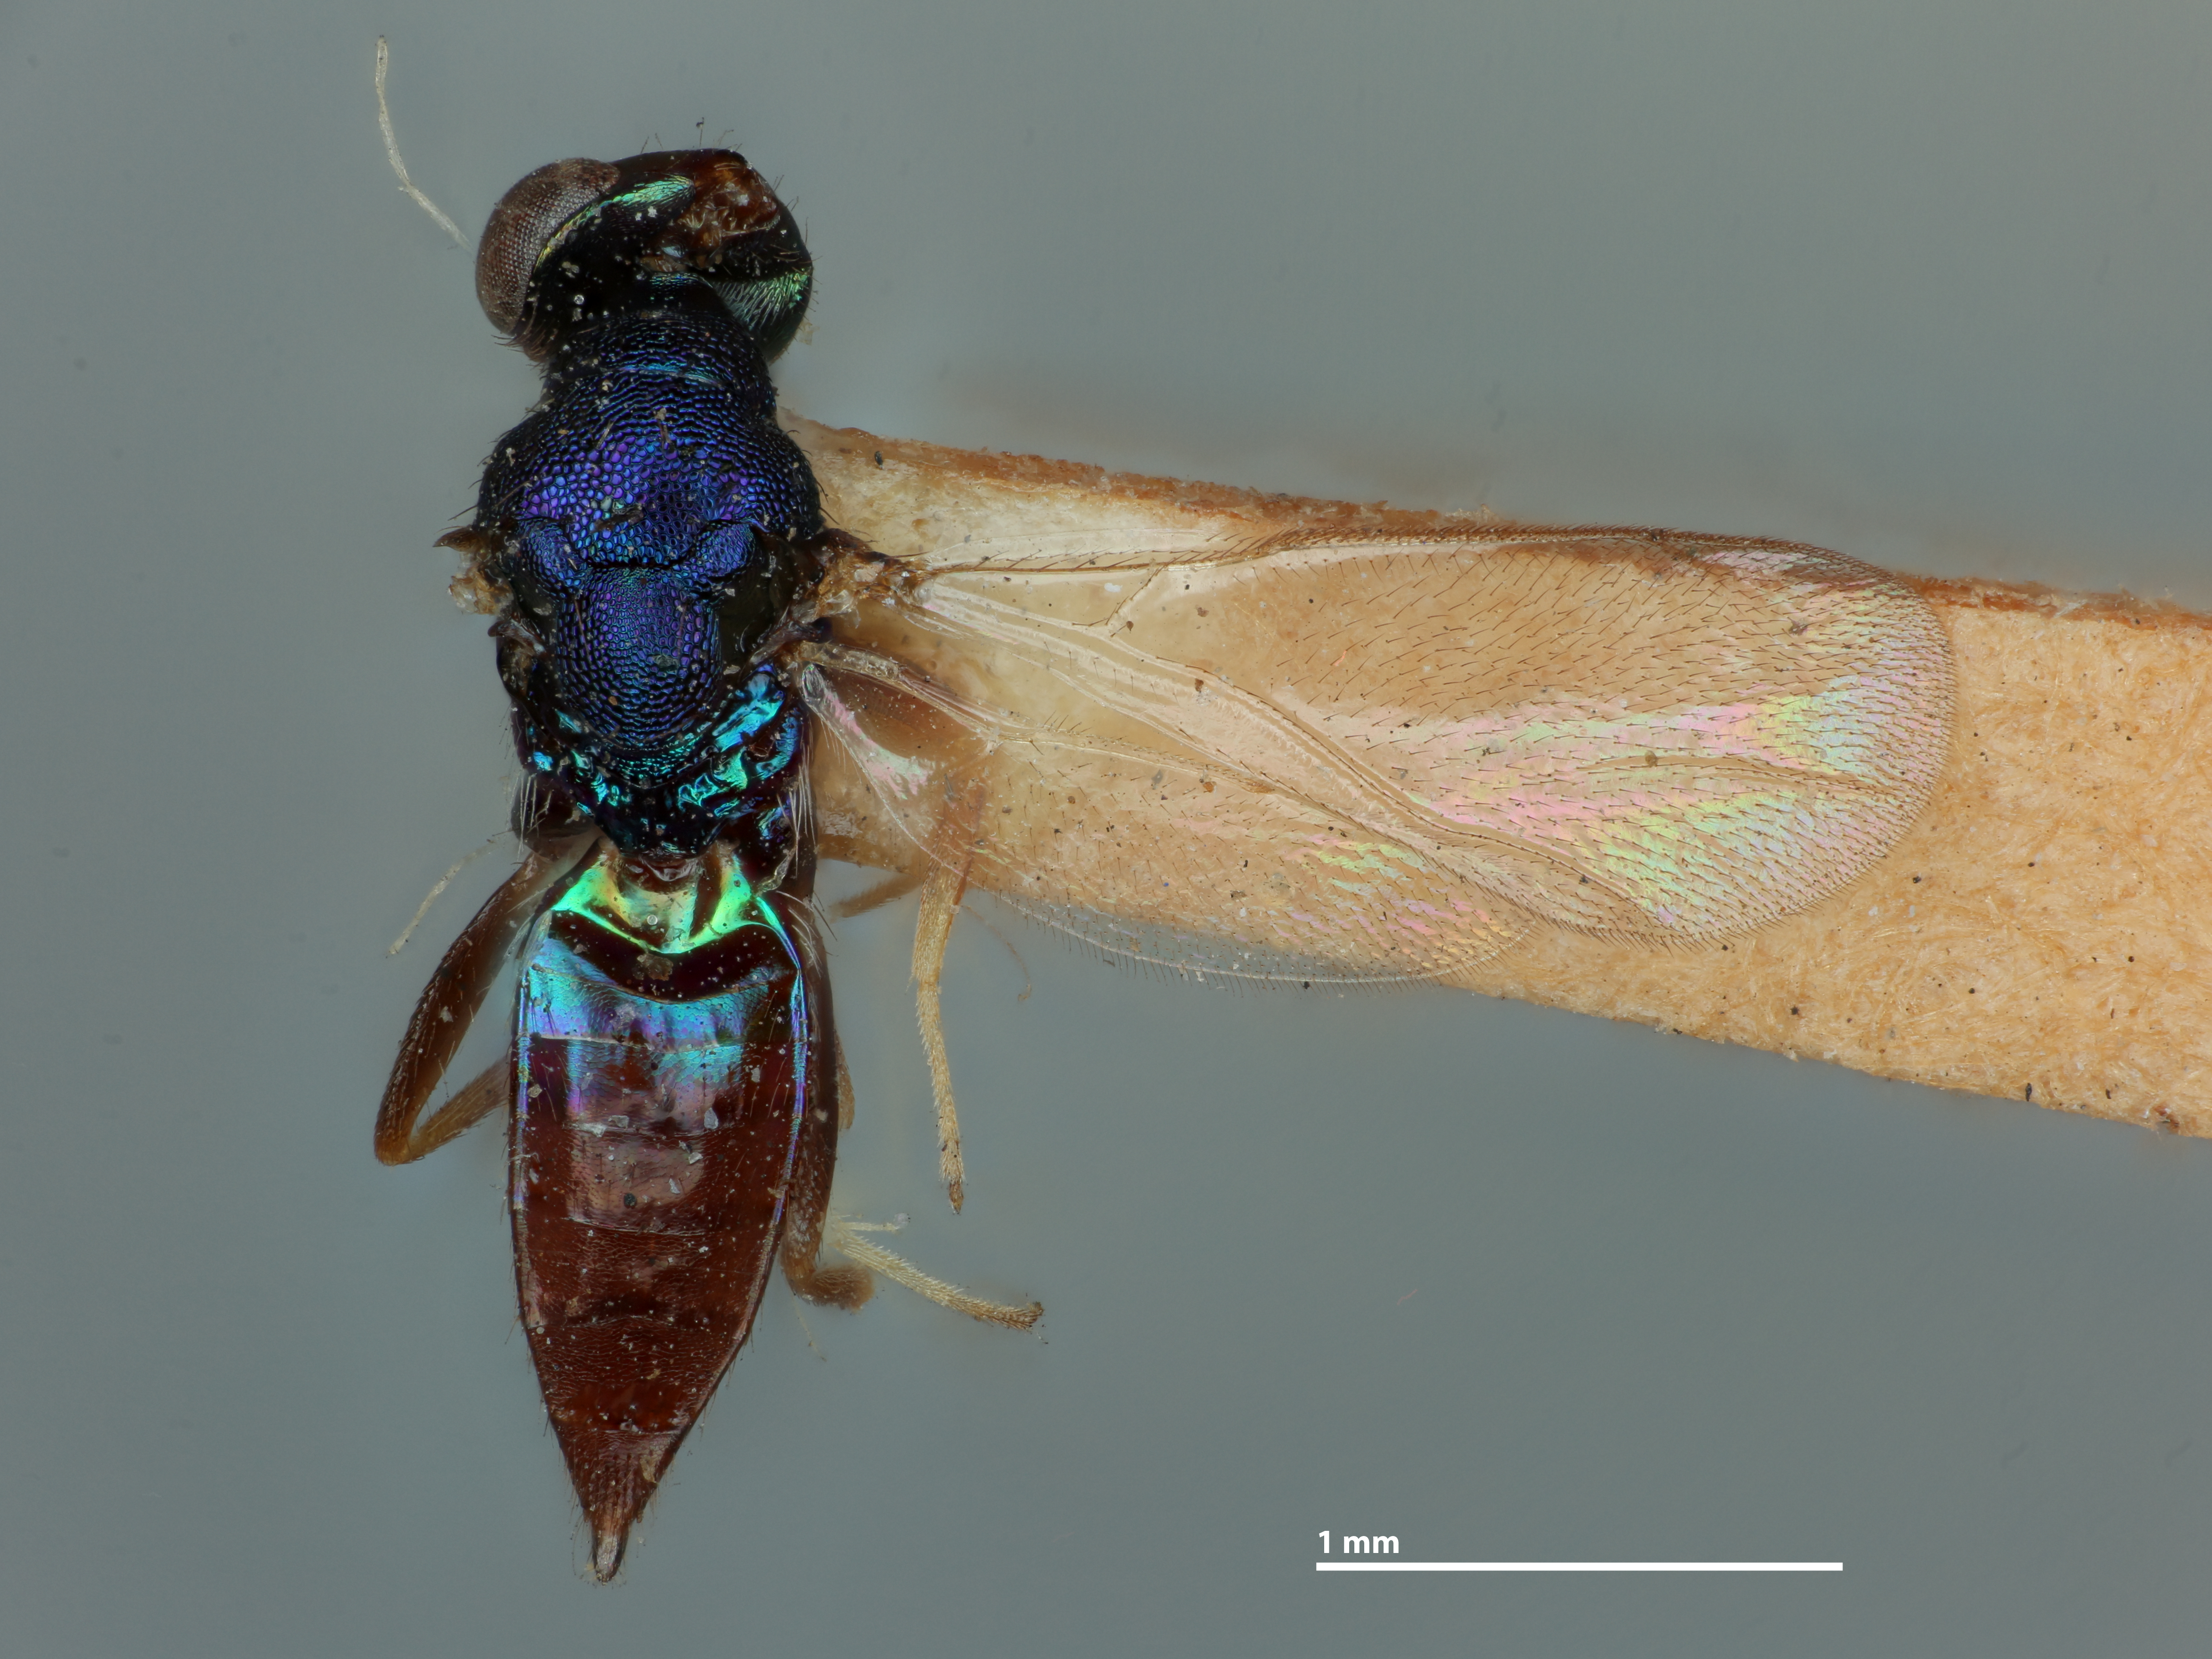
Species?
Sympiesis nigrifemora
